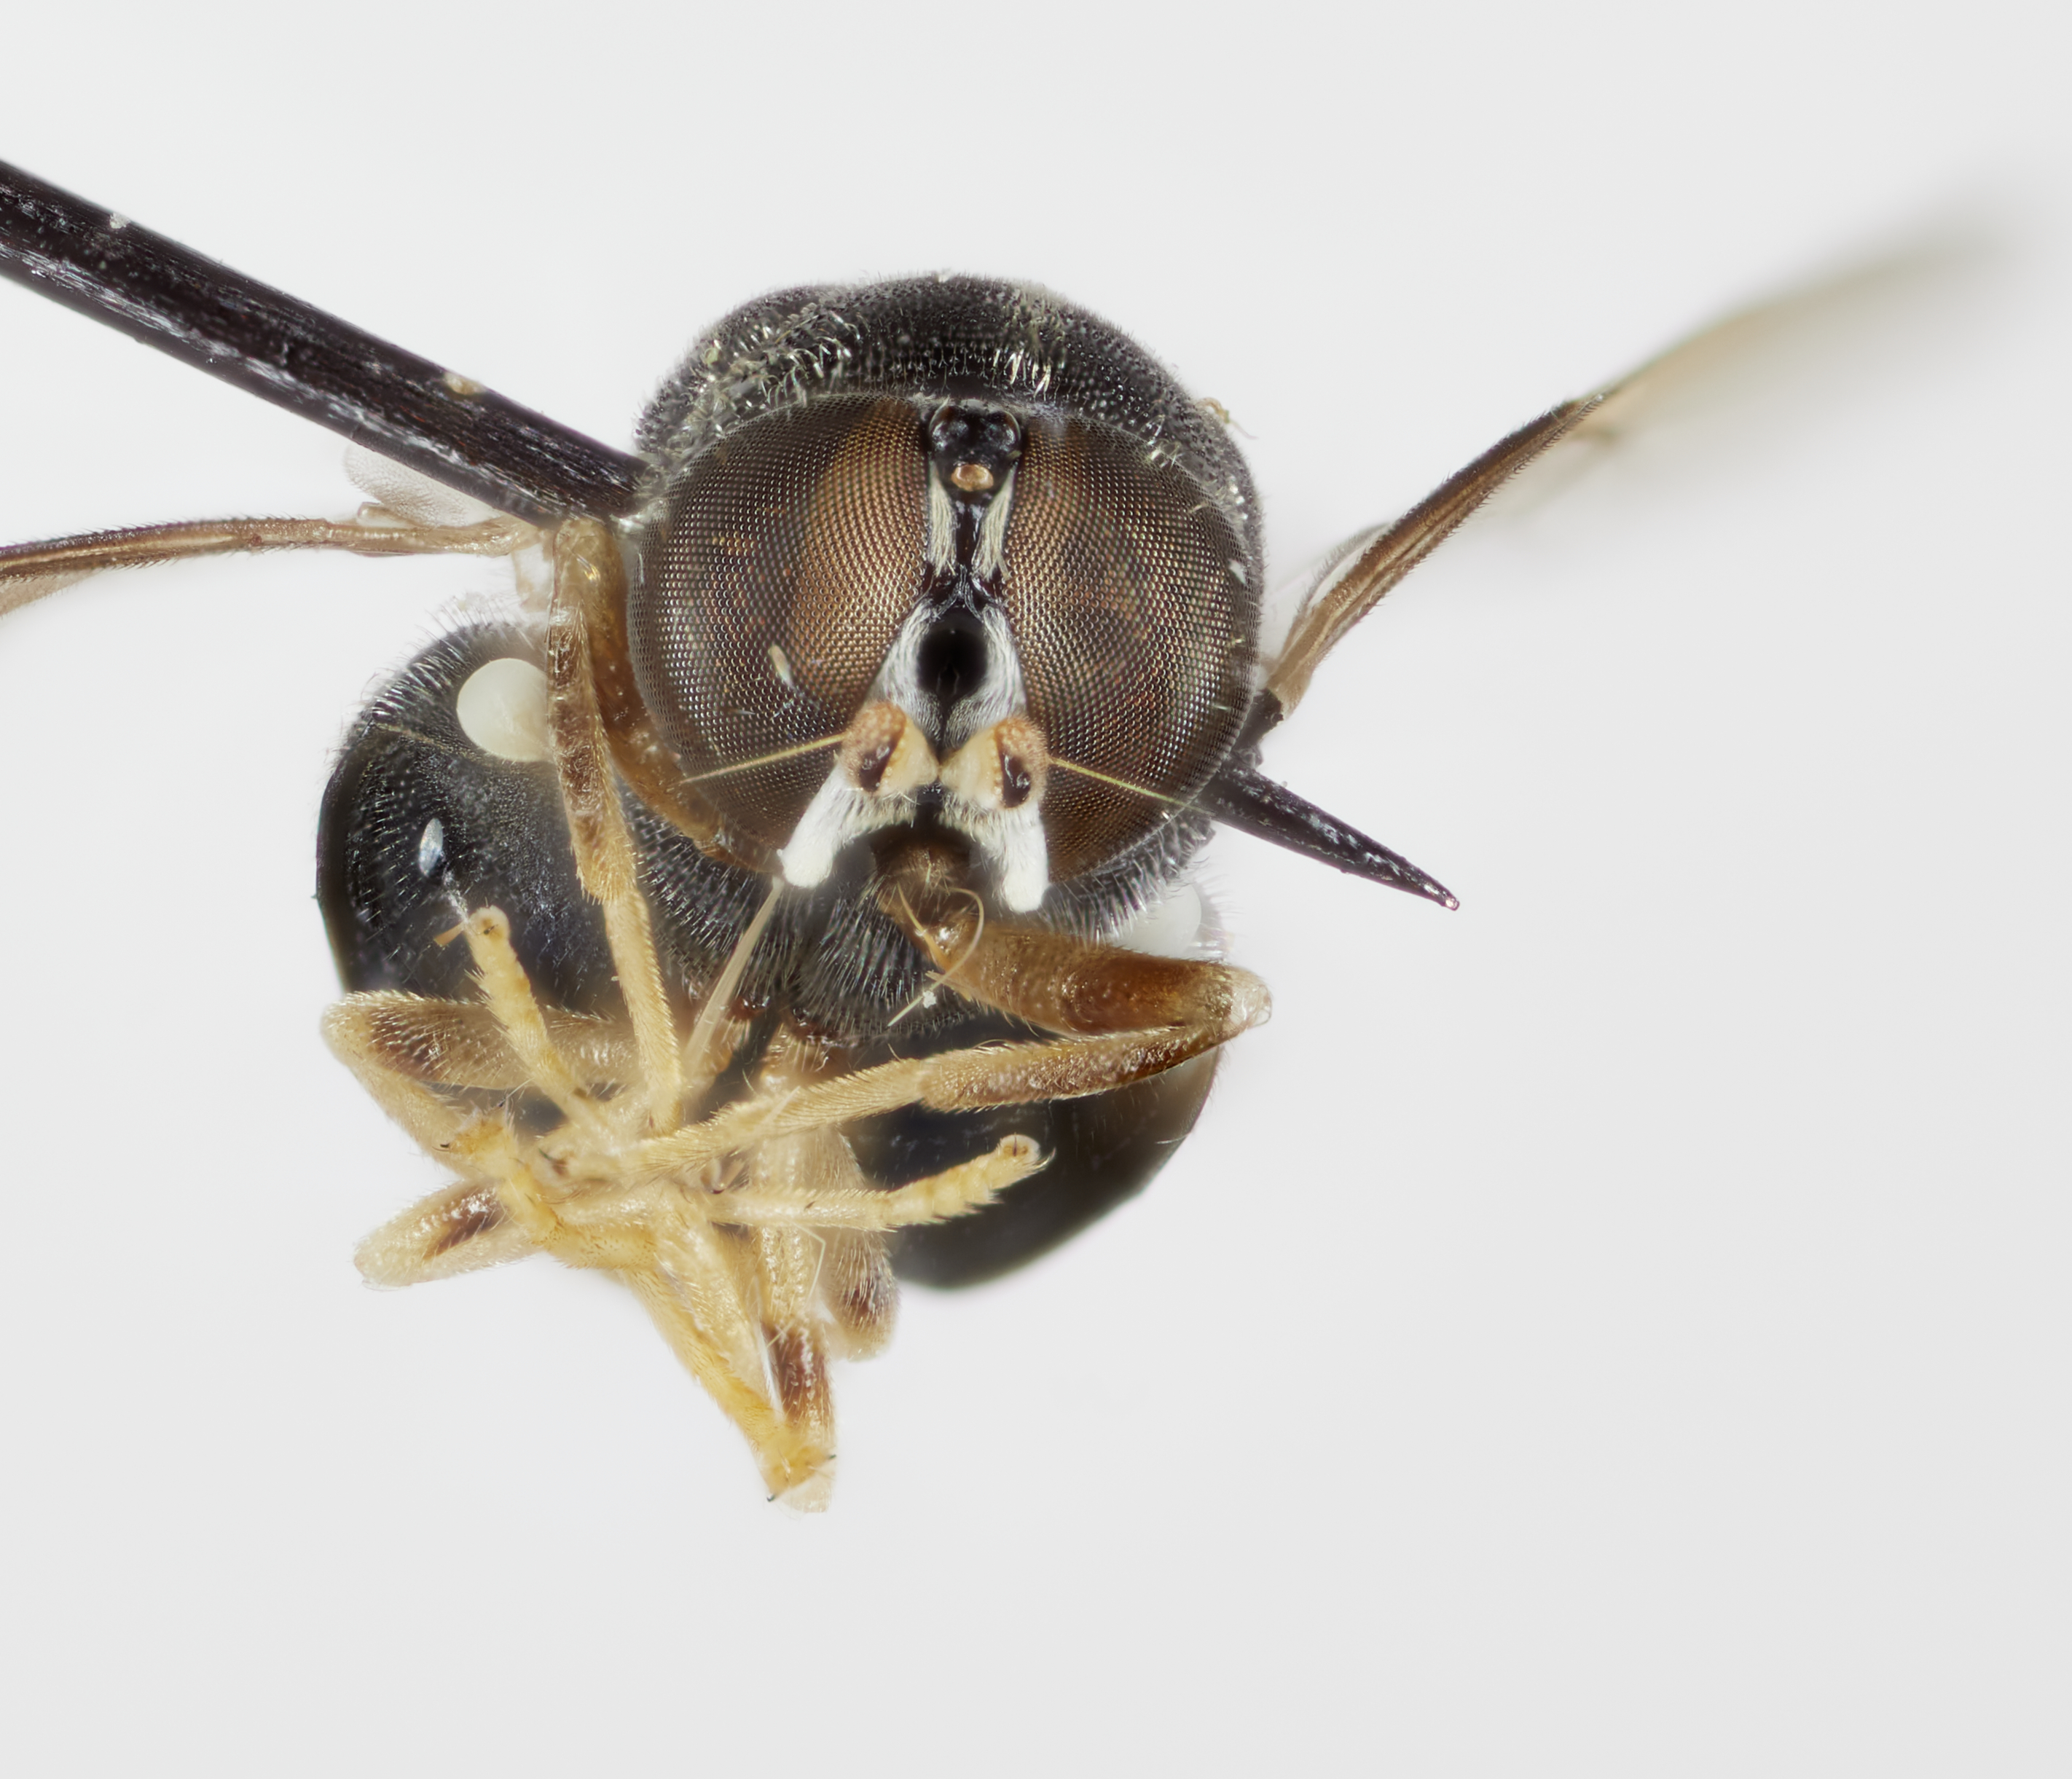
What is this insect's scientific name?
Dactylodeictes depressus
